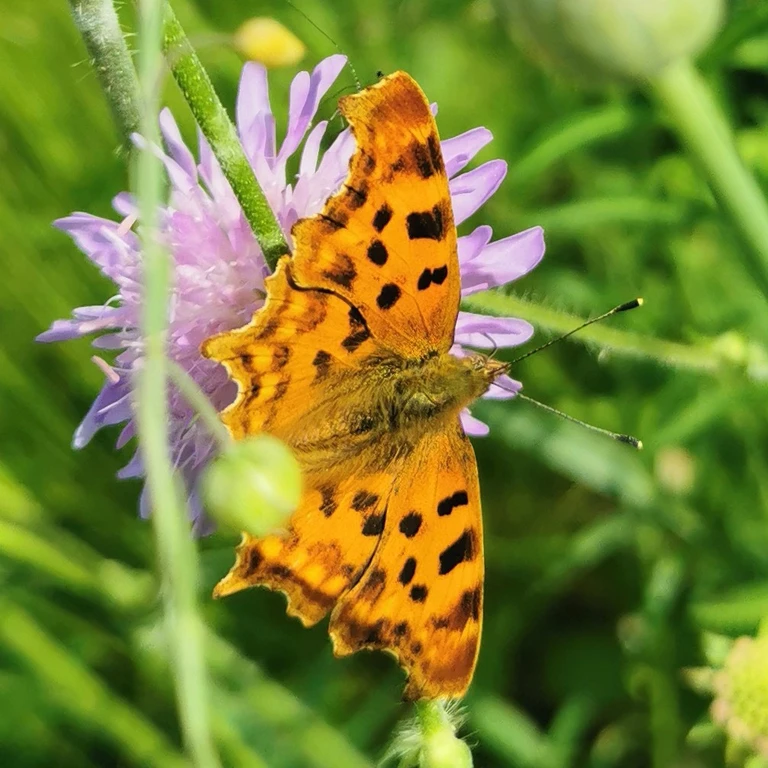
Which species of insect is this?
Polygonia c-album
